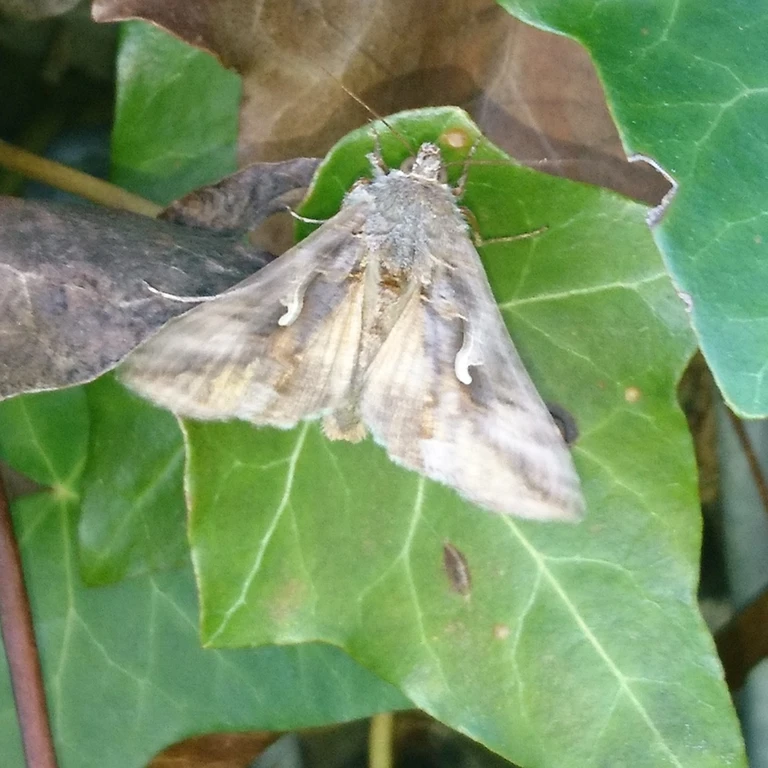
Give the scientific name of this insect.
Autographa gamma
